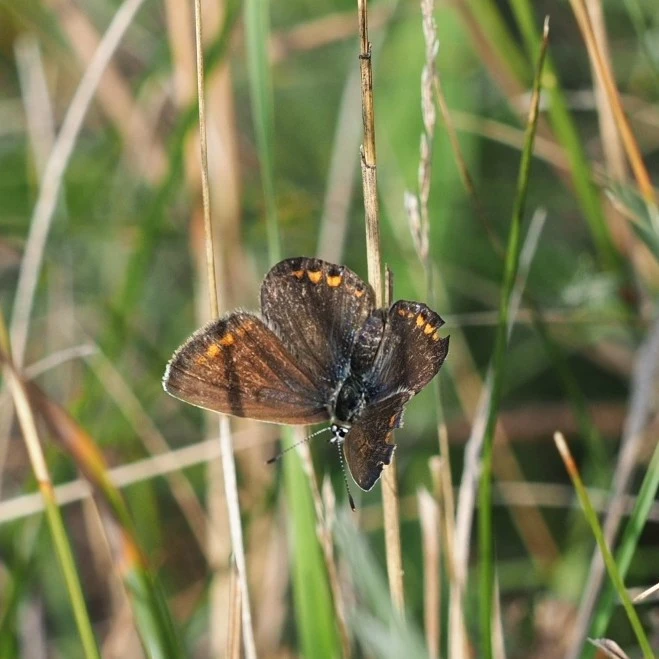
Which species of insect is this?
Polyommatus icarus
